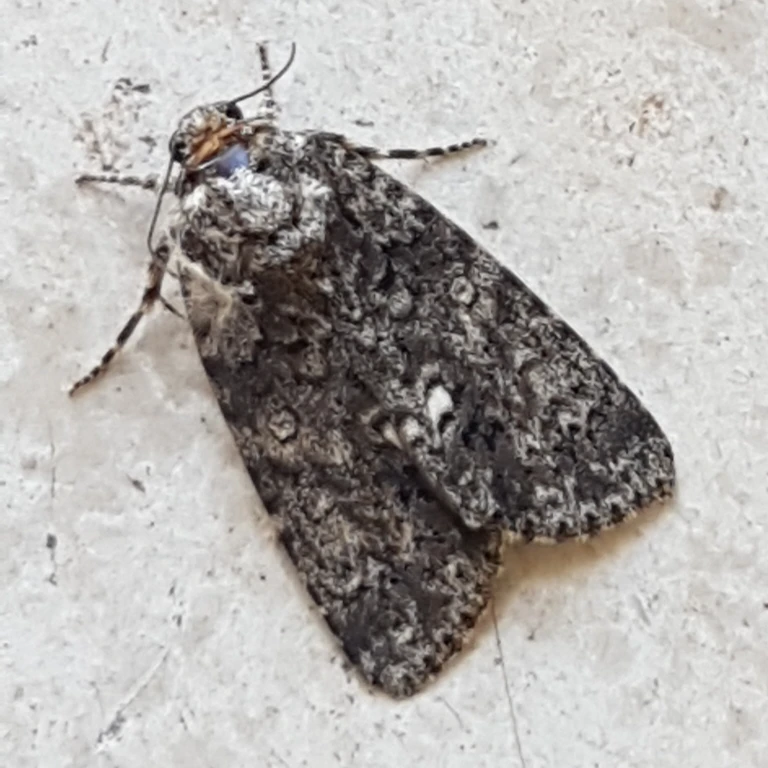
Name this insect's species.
Acronicta rumicis
